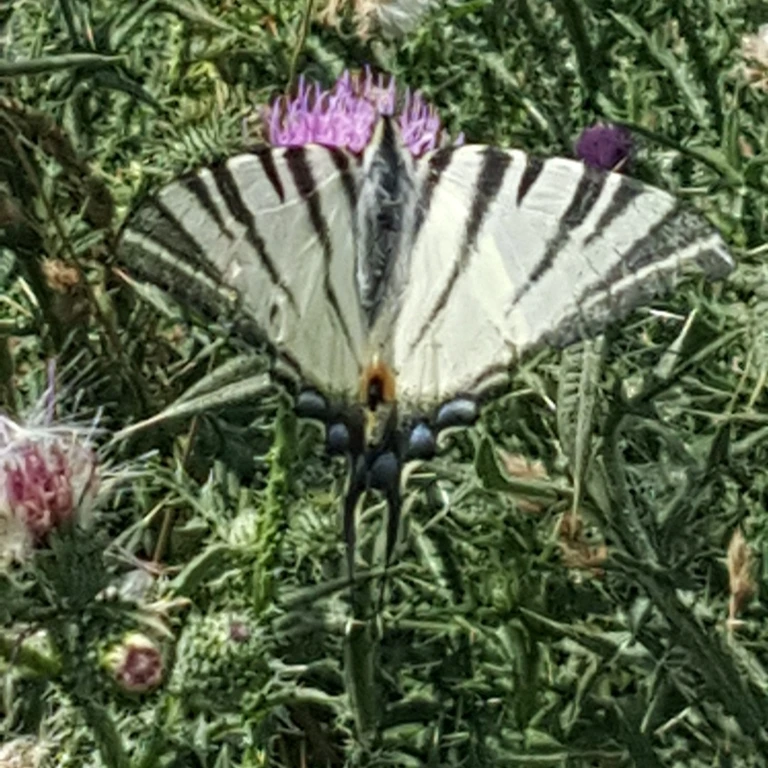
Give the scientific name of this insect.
Iphiclides podalirius
